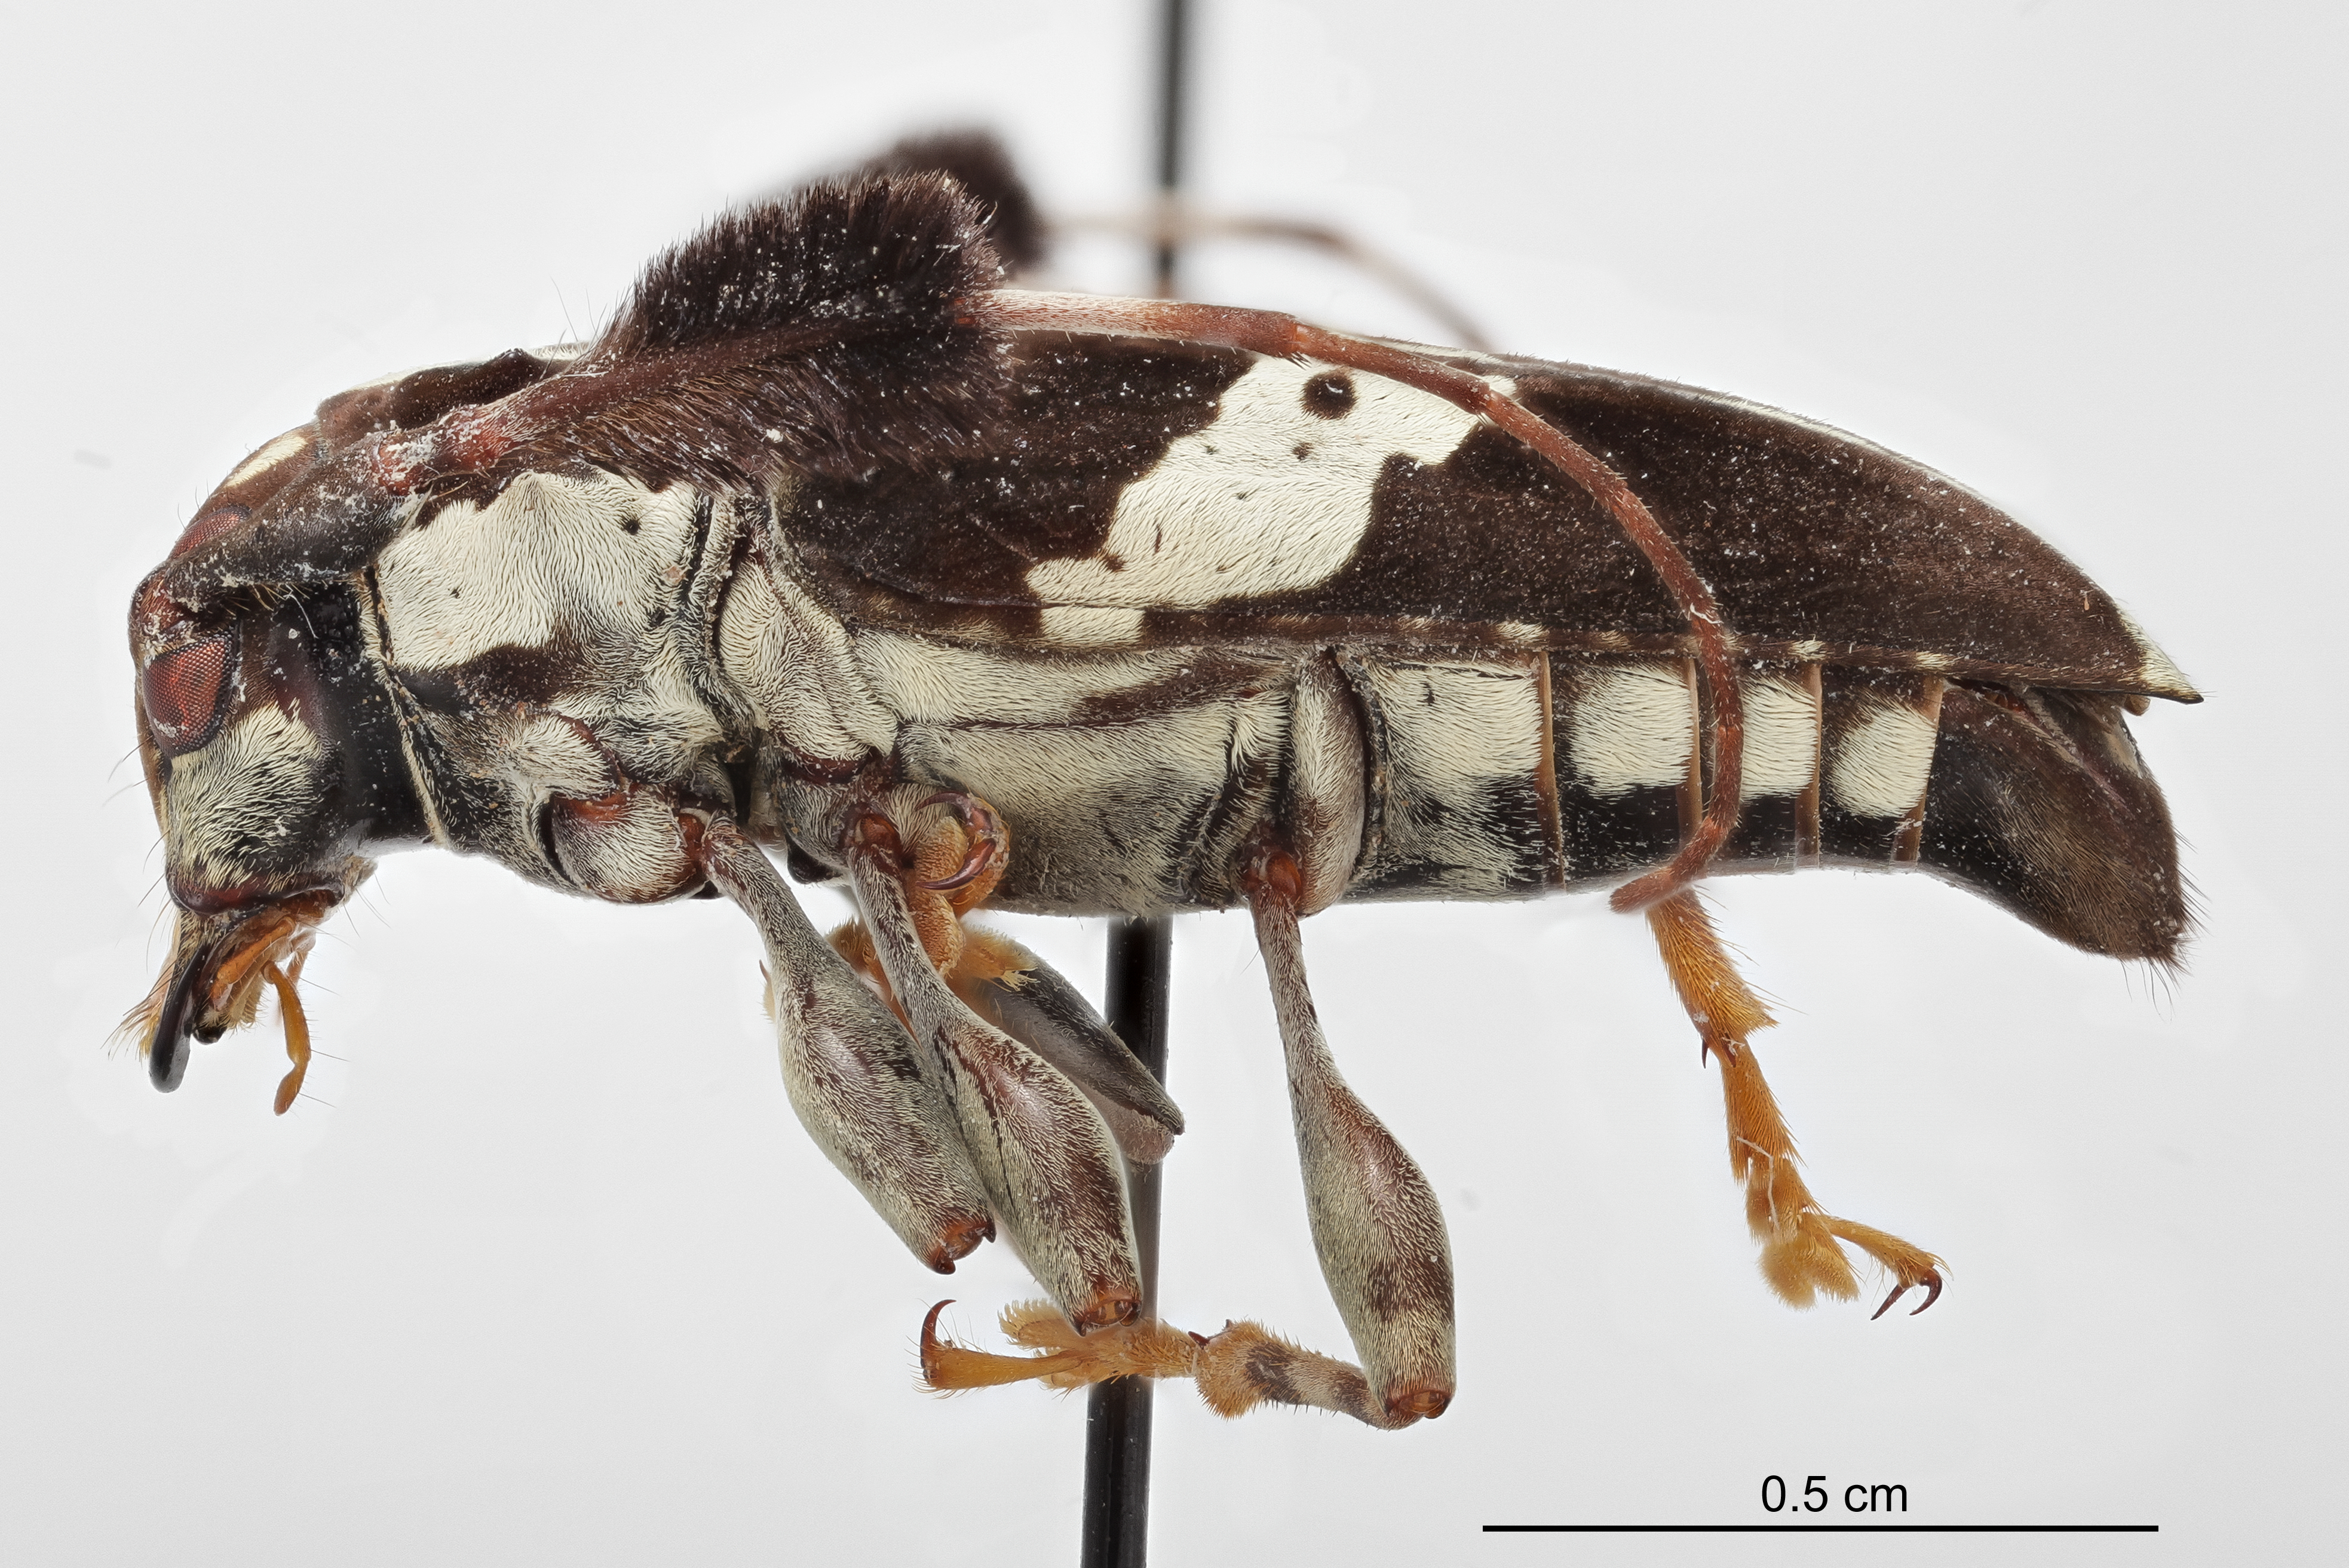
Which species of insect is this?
Discopus comes
